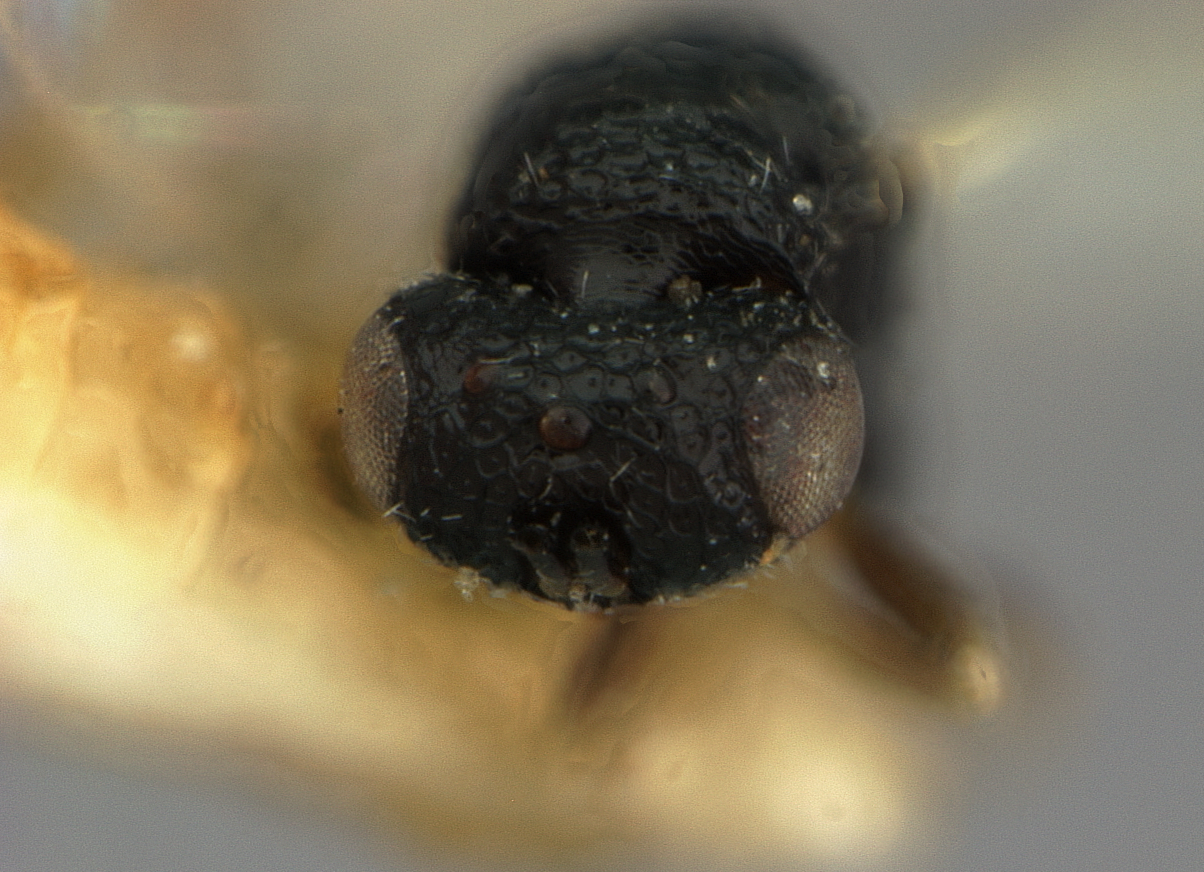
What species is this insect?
Eurytomocharis minuta
